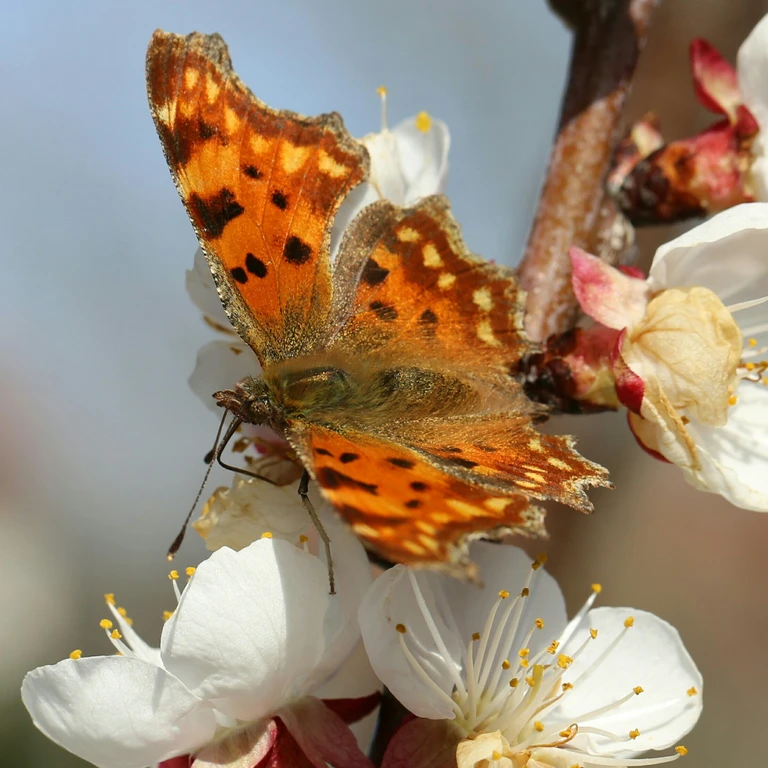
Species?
Polygonia c-album
